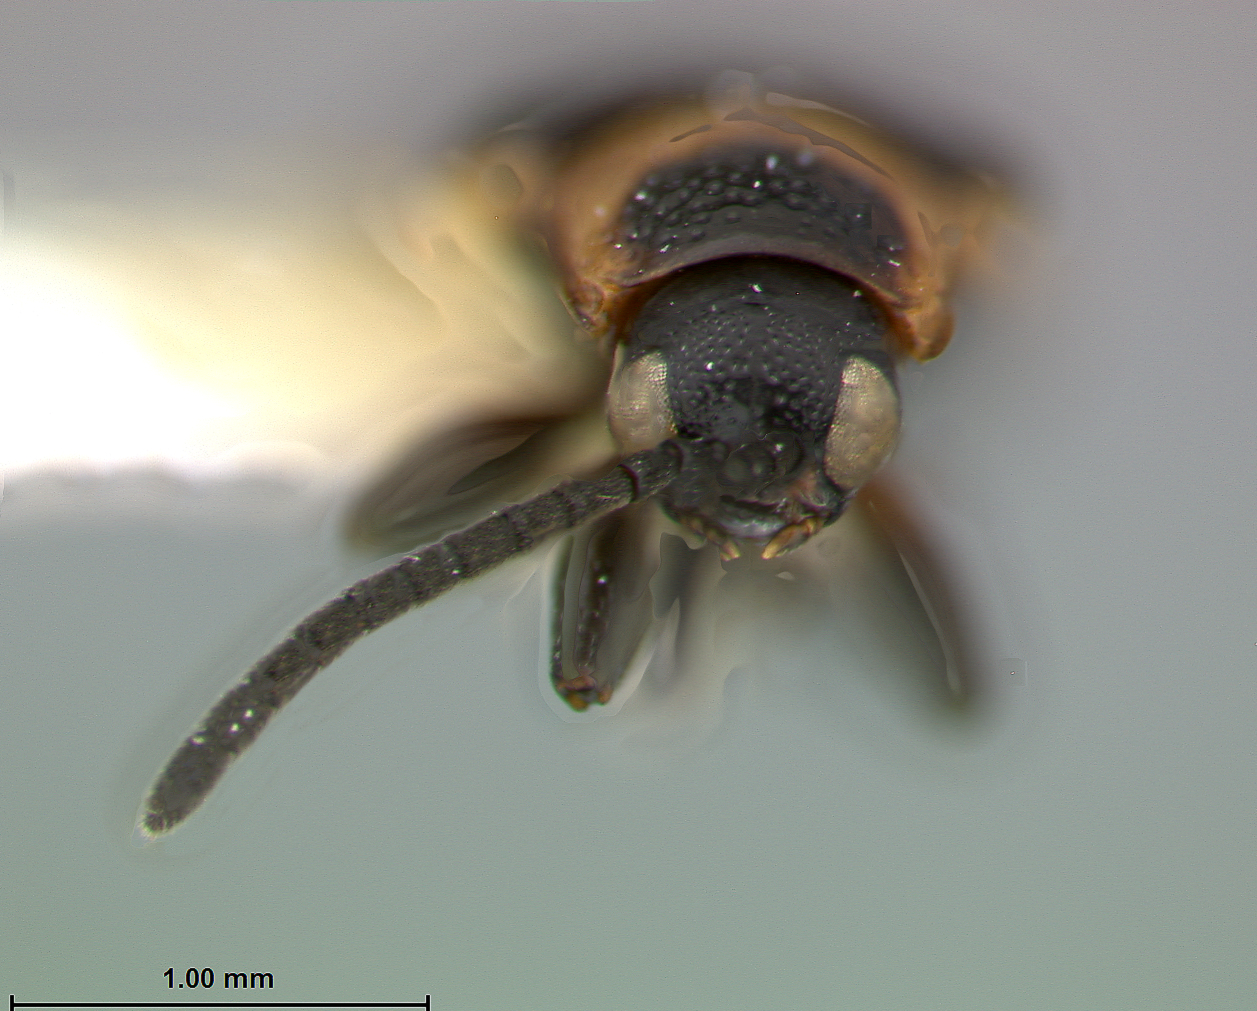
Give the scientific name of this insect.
Cephaloleia splendida
